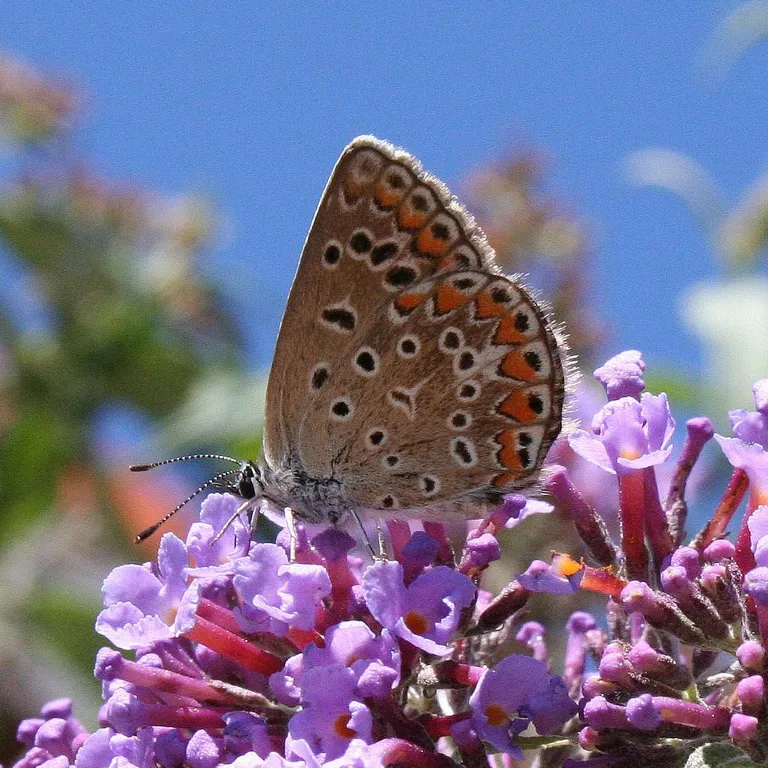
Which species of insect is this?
Polyommatus icarus
